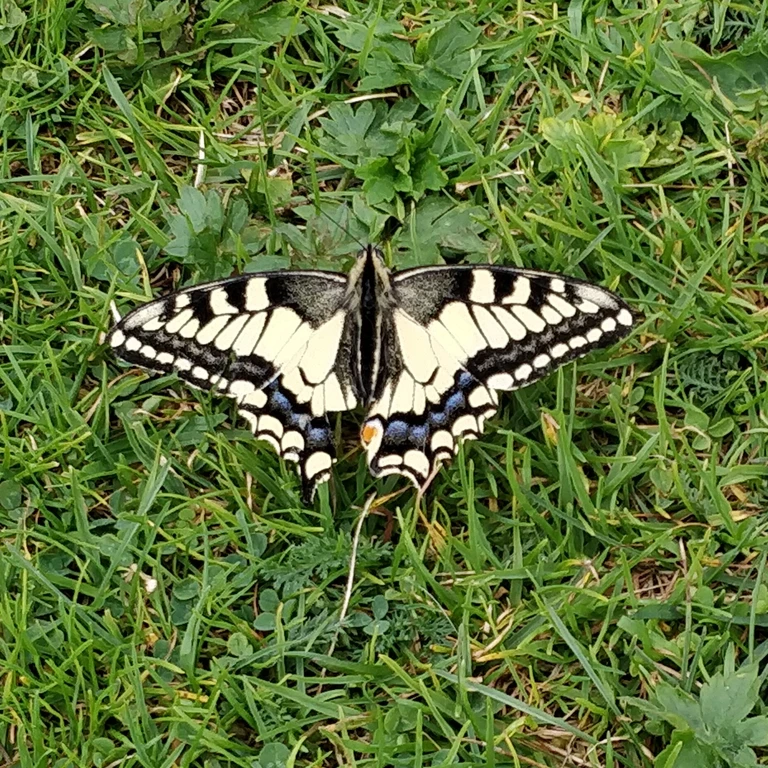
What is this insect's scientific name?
Papilio machaon
